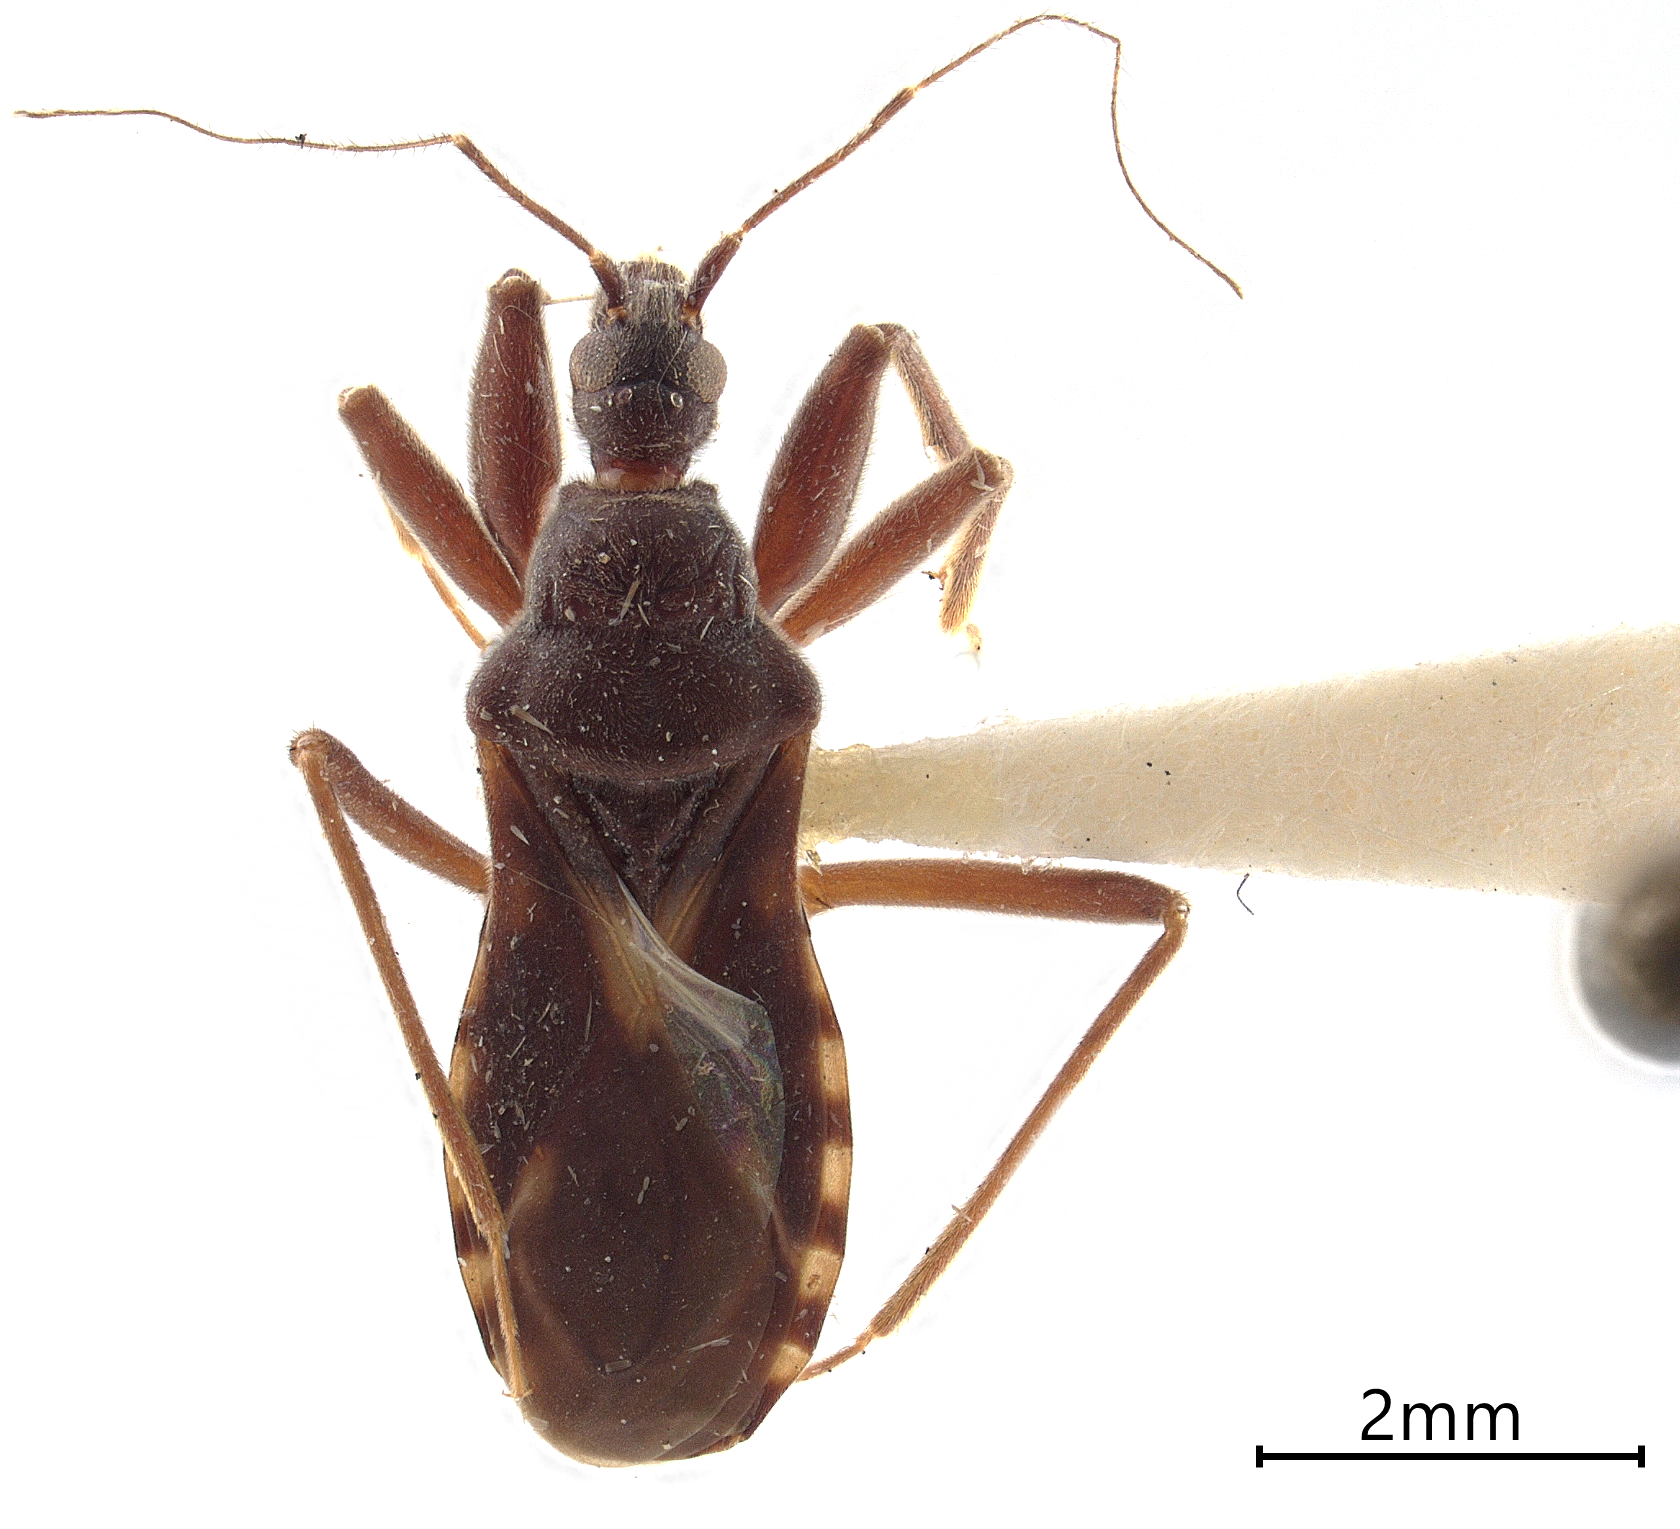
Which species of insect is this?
Pasira ruficoxis
